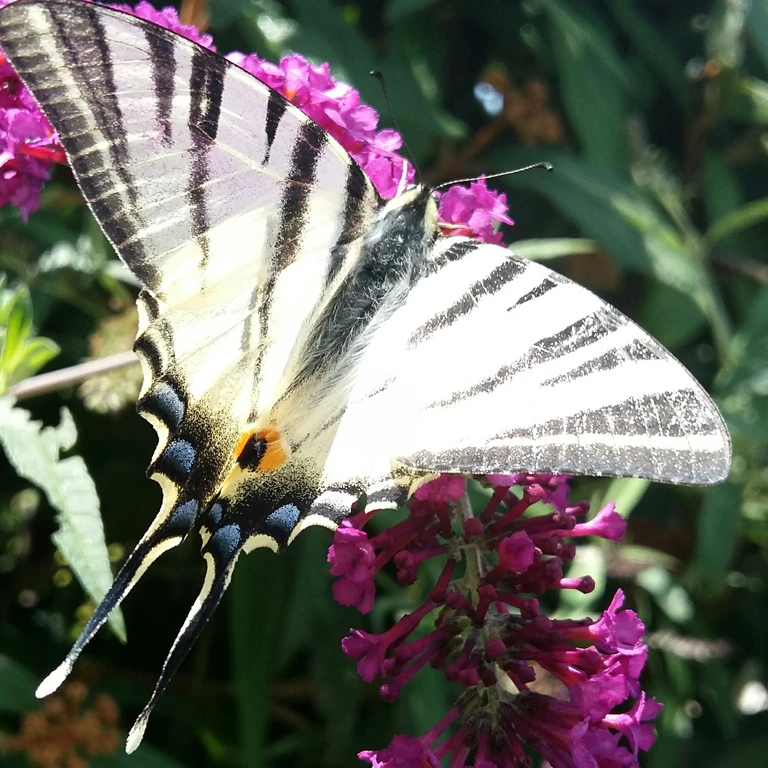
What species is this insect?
Iphiclides podalirius
